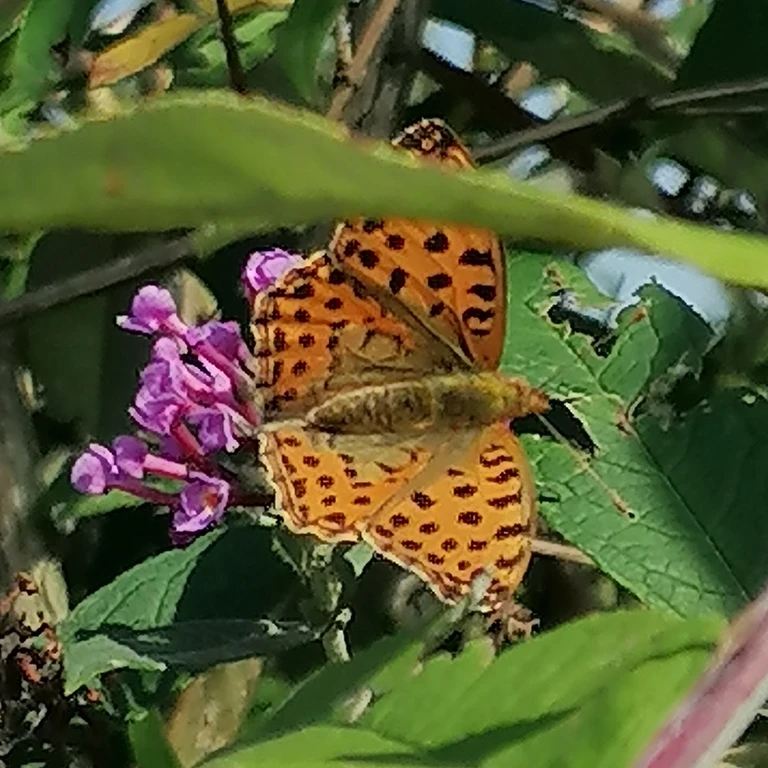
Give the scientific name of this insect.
Issoria lathonia
